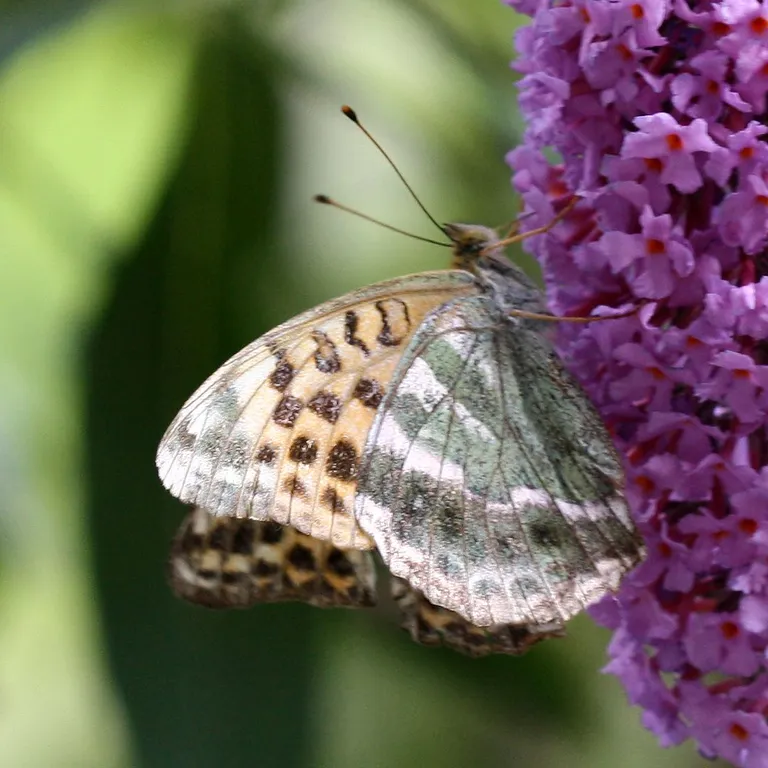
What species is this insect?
Argynnis paphia
